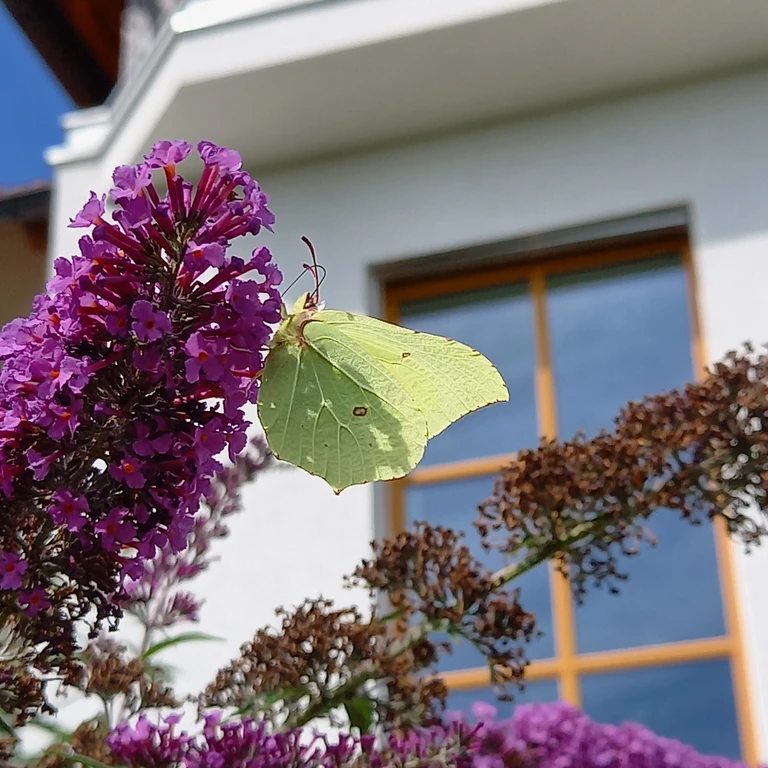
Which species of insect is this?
Gonepteryx rhamni
